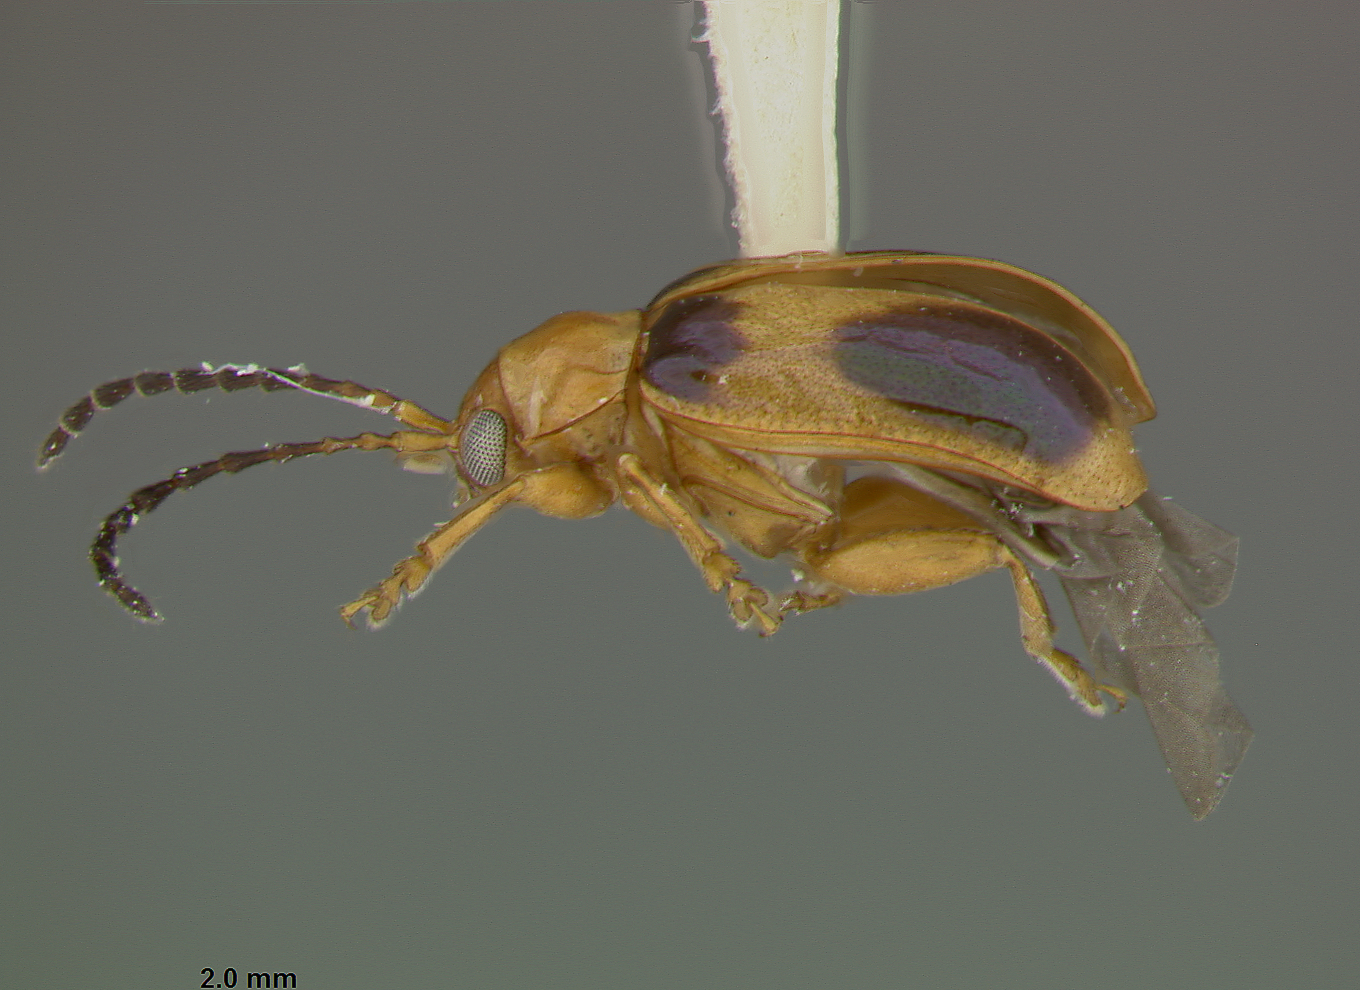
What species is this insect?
Hemilactica portaricensis
